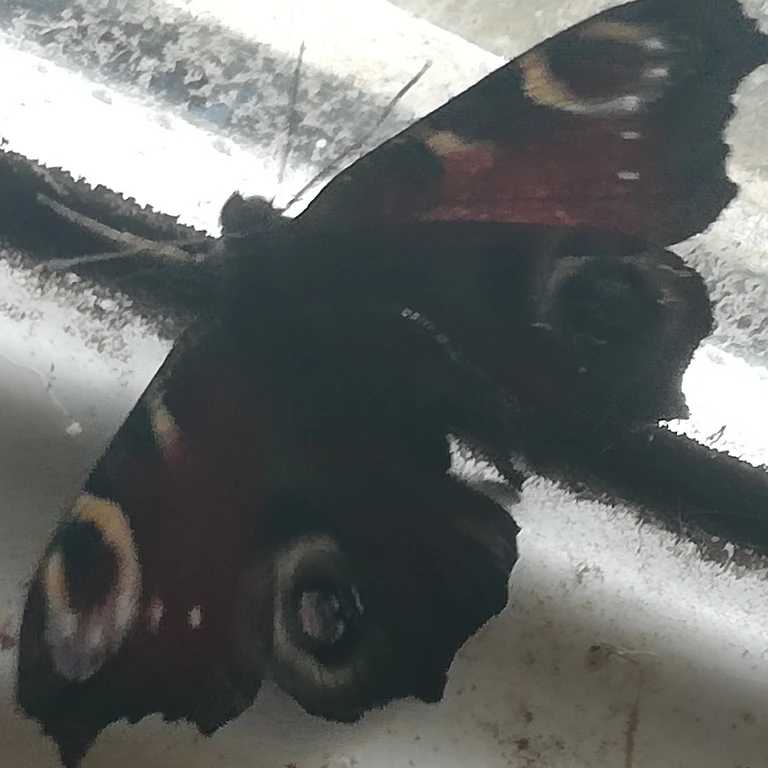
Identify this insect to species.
Aglais io
